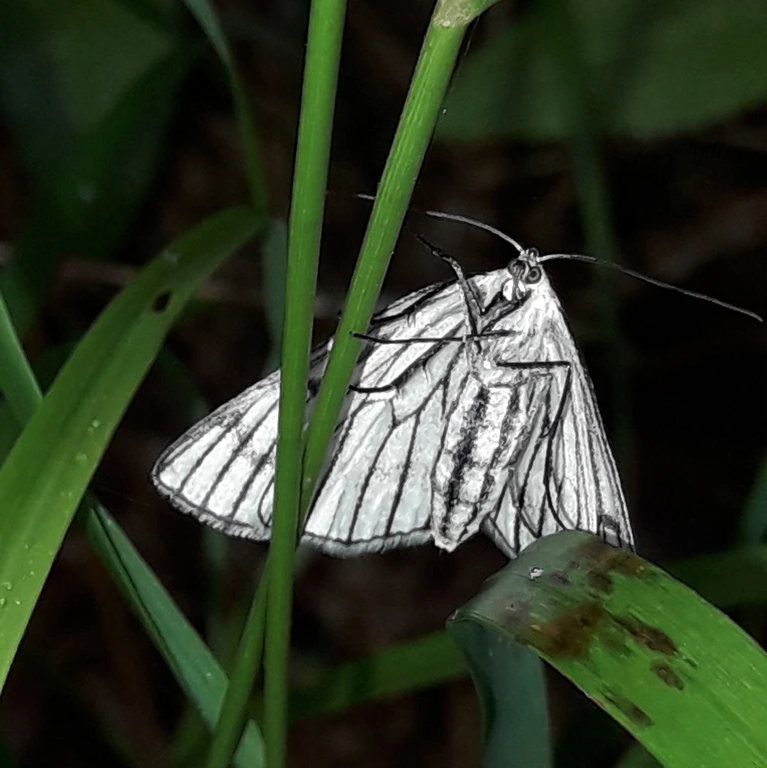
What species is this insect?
Siona lineata
